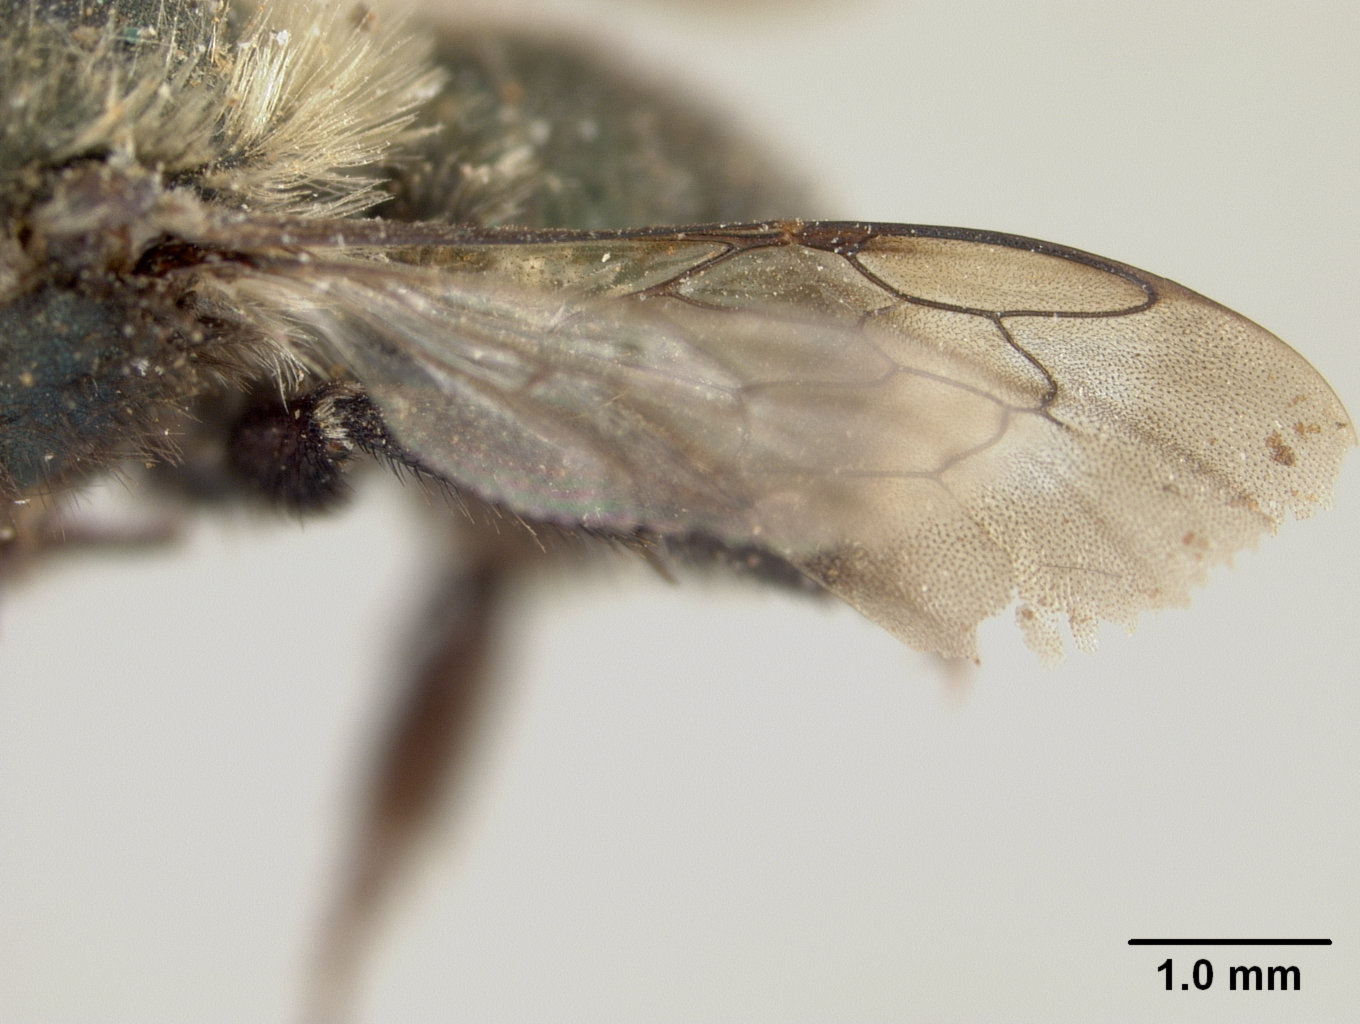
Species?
Osmia trifoliama
